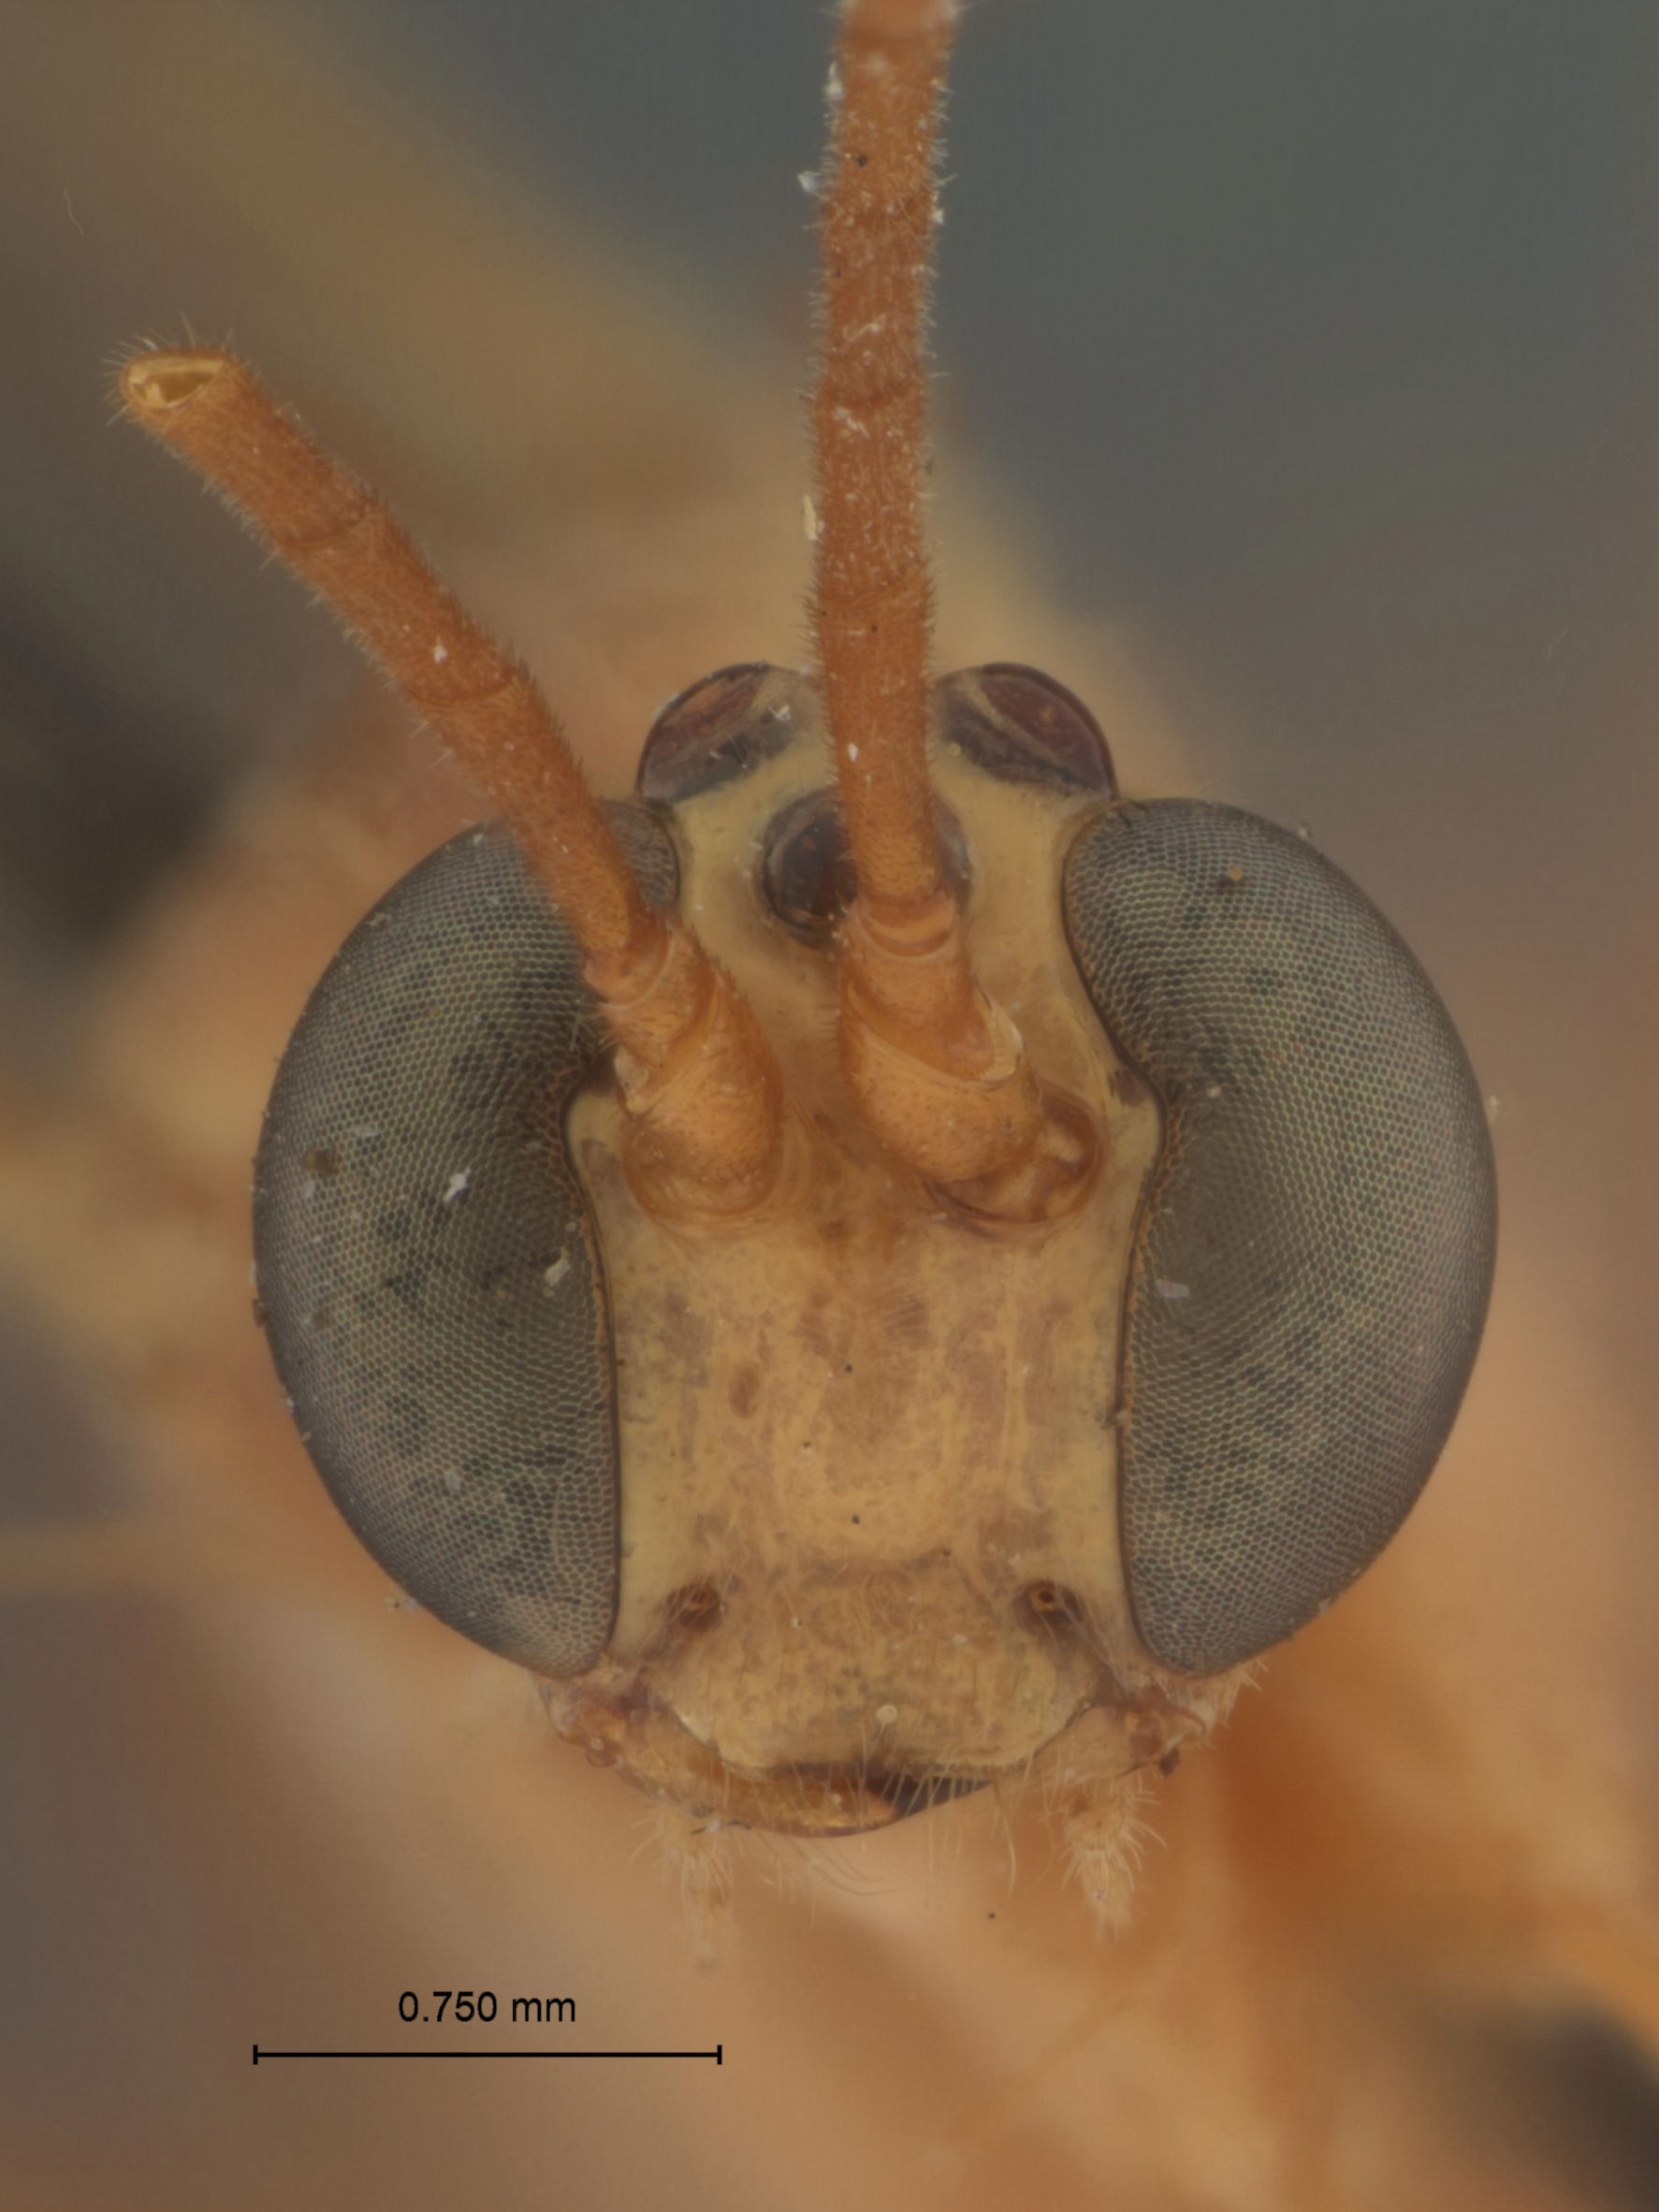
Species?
Parabates exsertus
